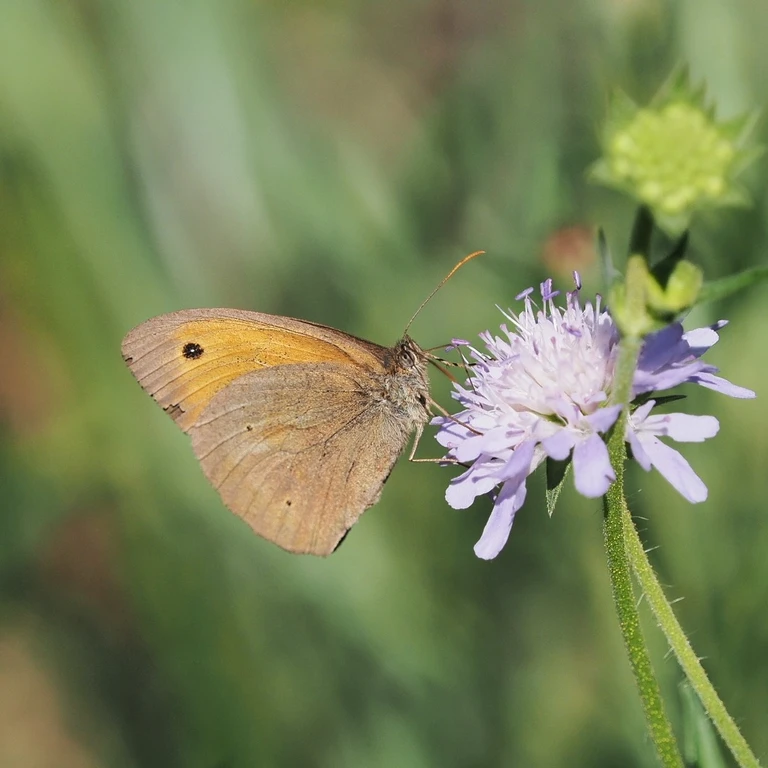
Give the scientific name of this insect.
Maniola jurtina
